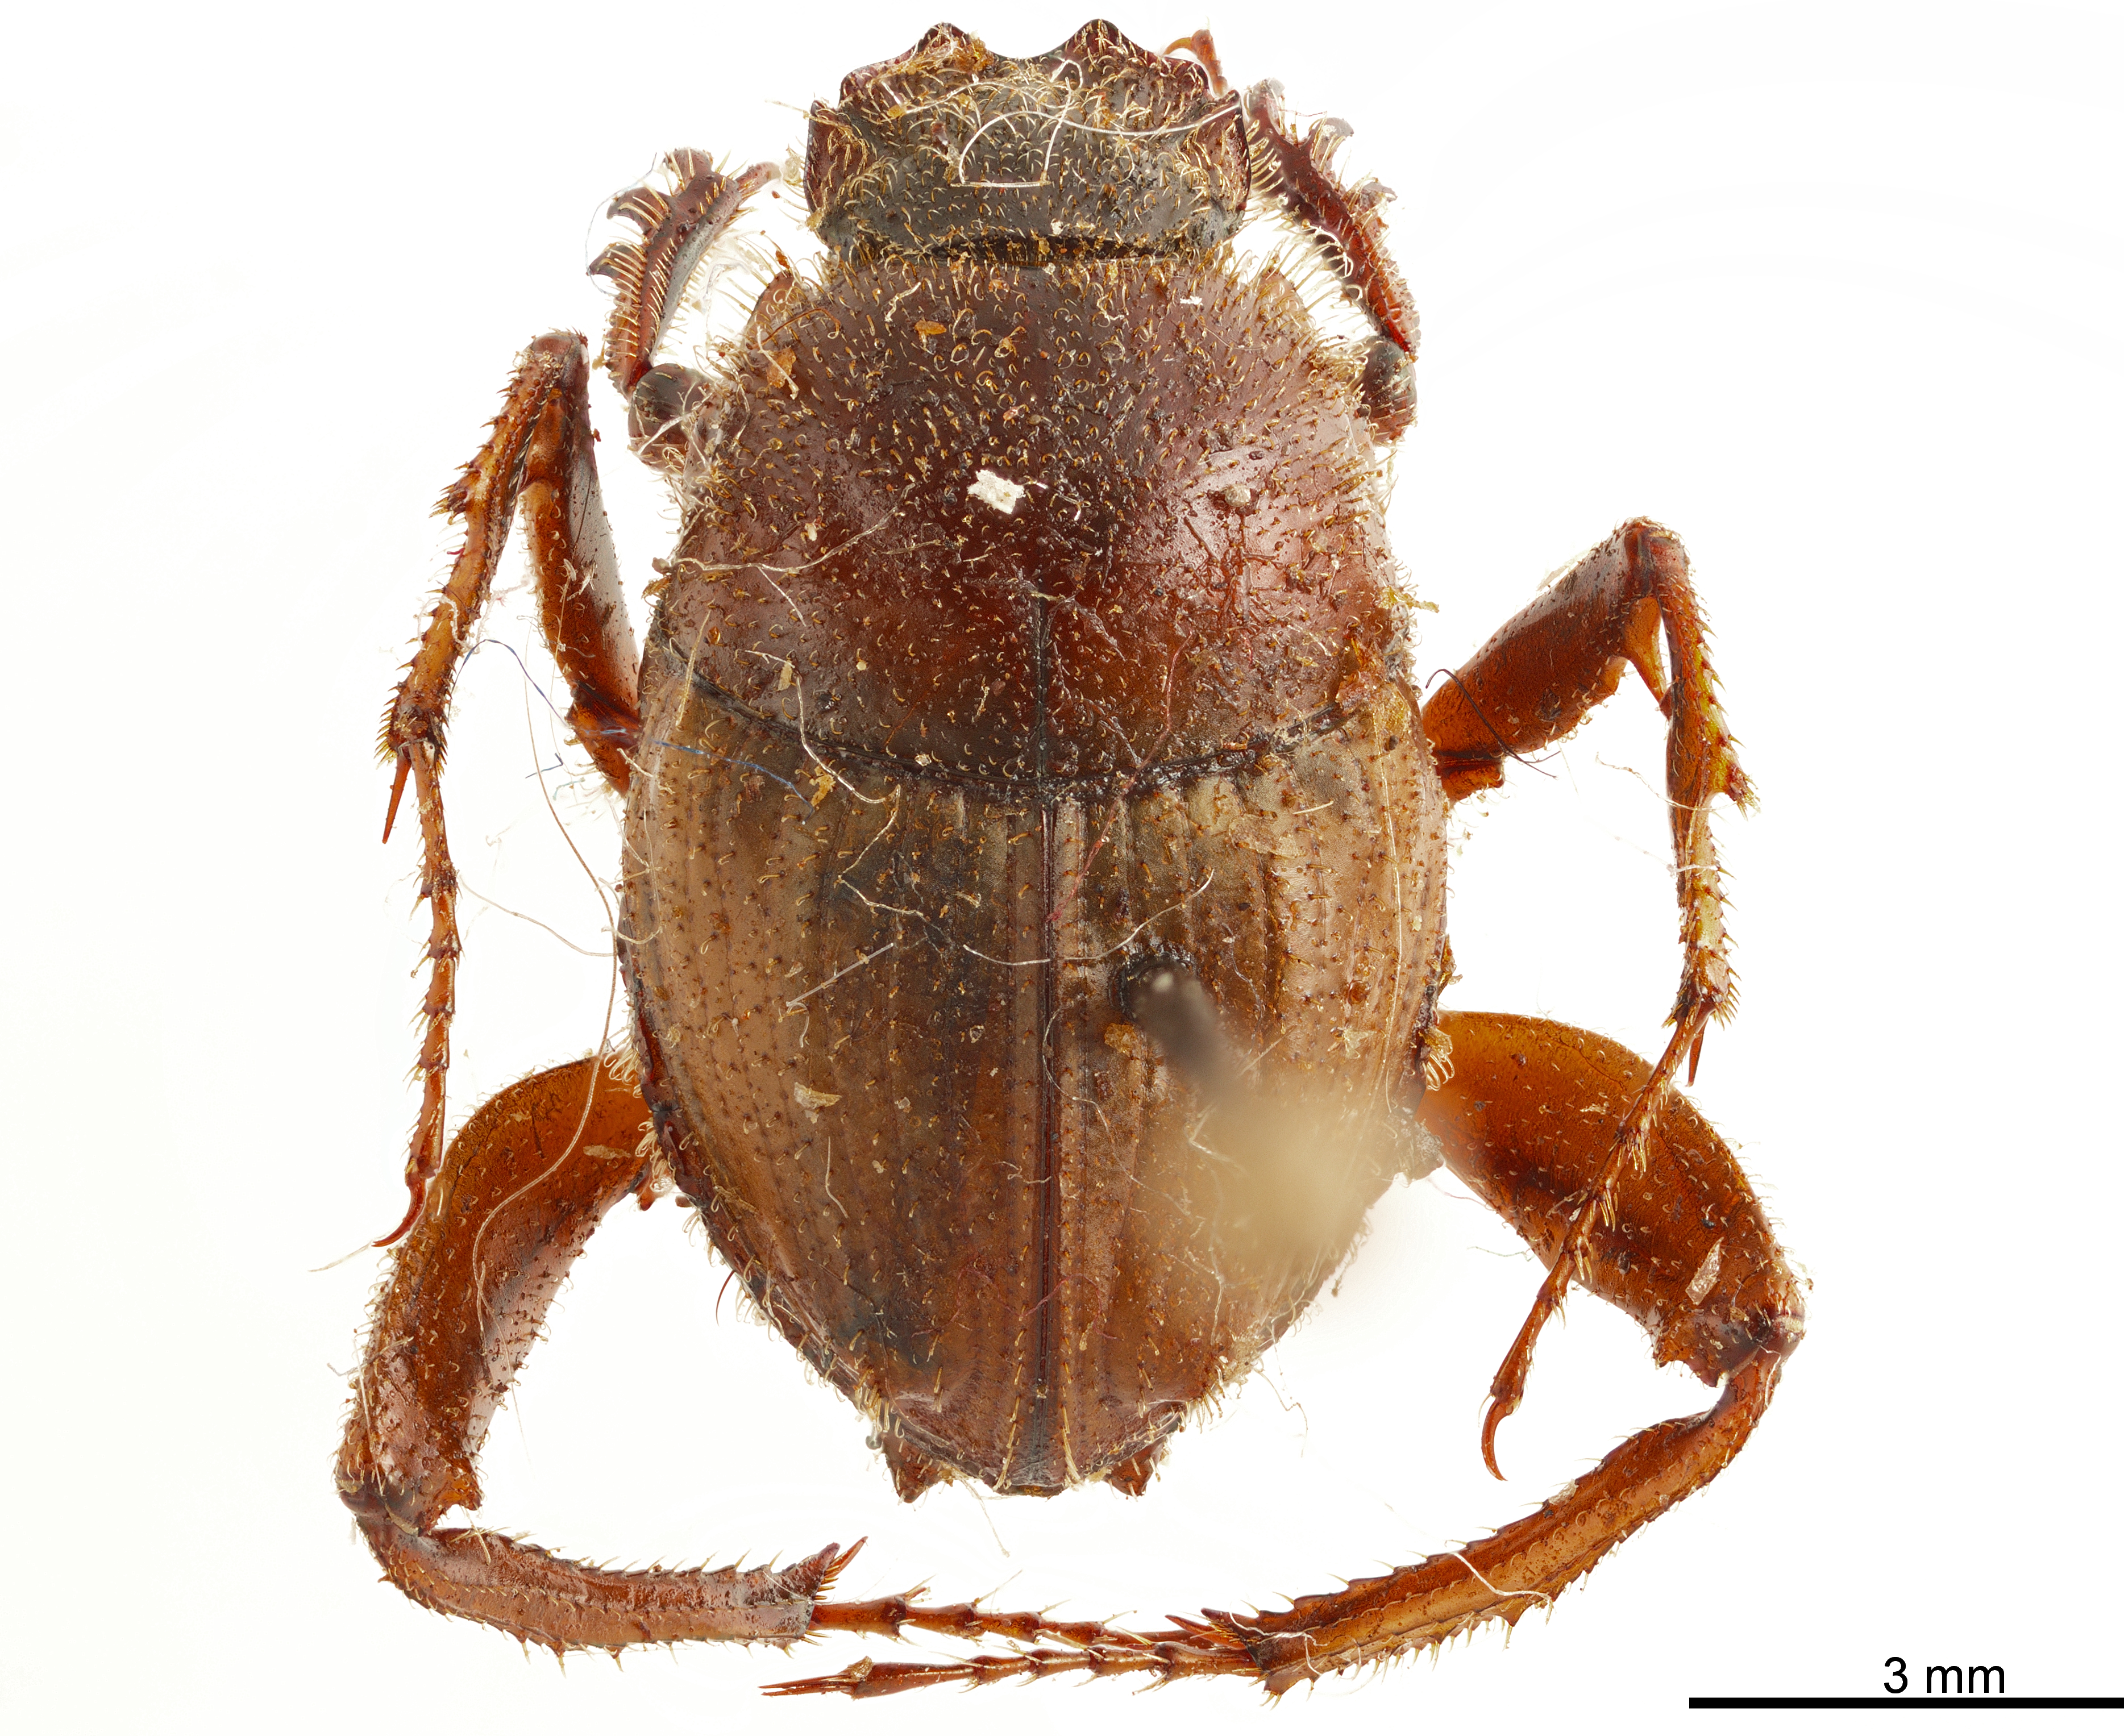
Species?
Sisyphus tibialis
